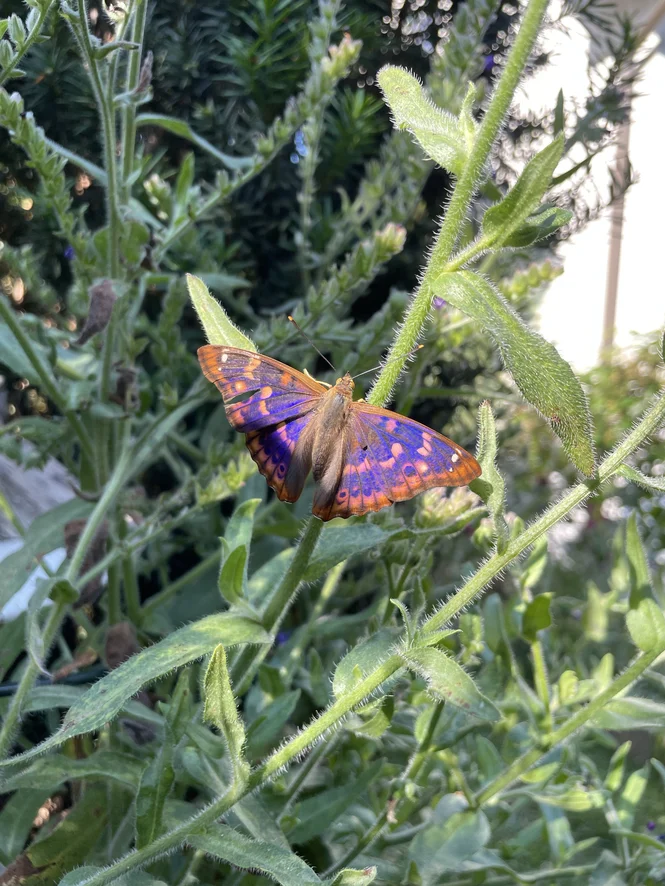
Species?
Apatura ilia
